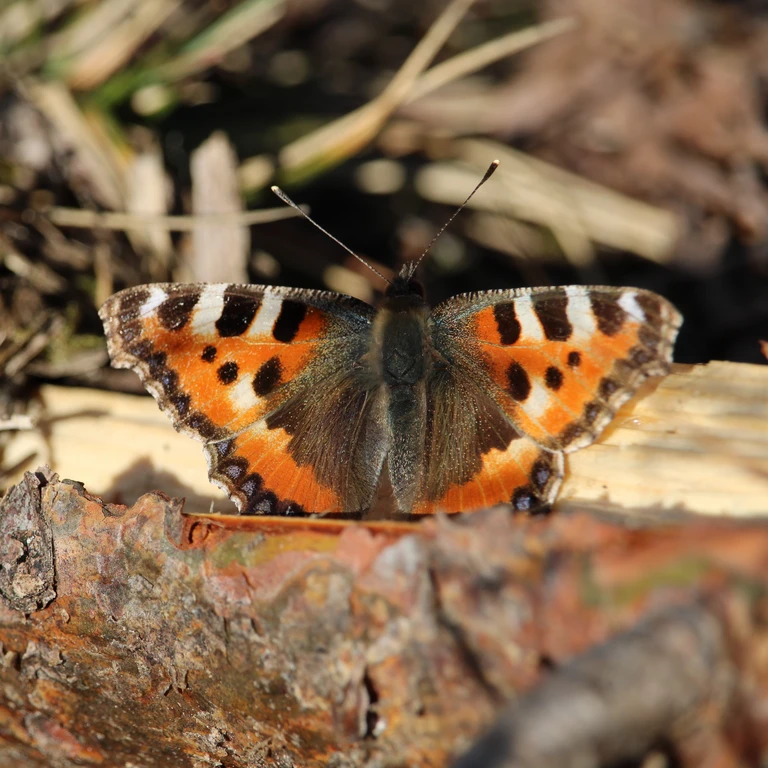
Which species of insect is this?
Aglais urticae
